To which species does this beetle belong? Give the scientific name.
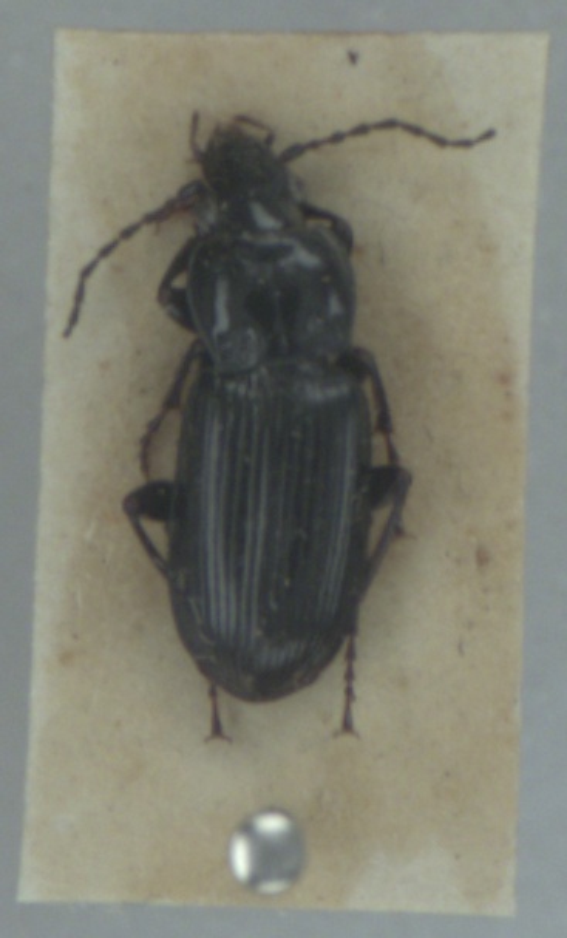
Pterostichus anthracinus
